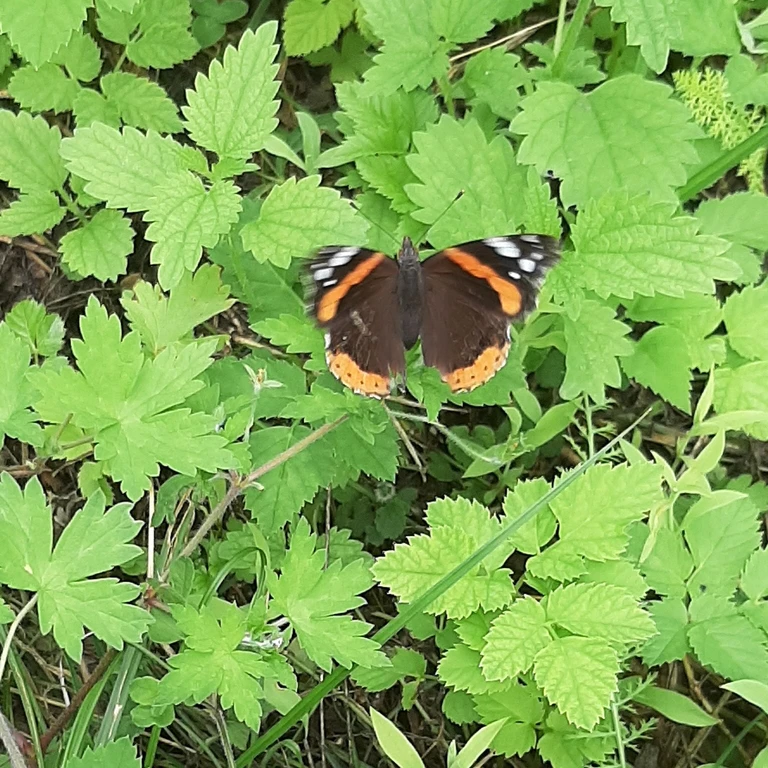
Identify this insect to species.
Vanessa atalanta
